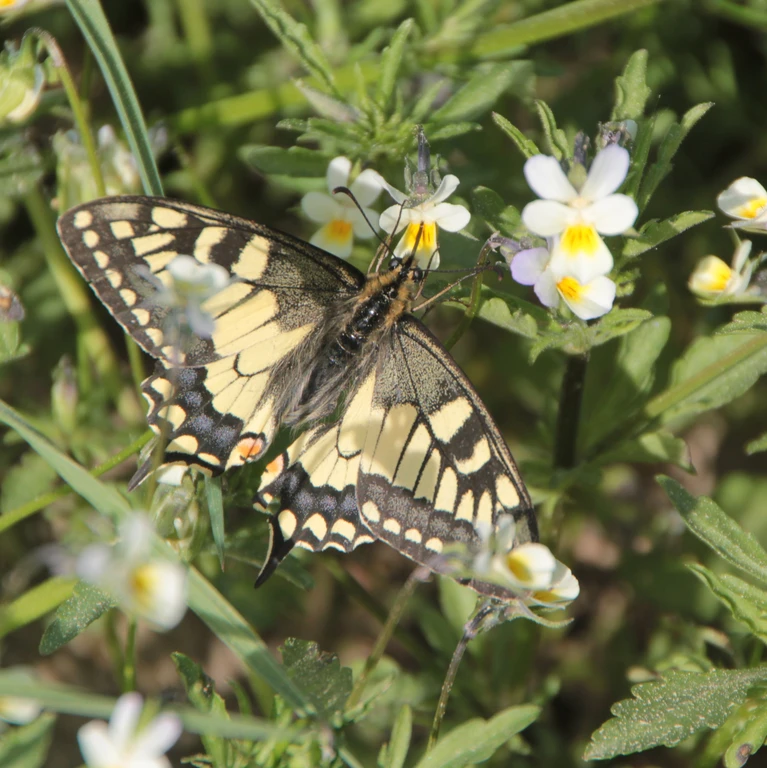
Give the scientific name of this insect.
Papilio machaon
